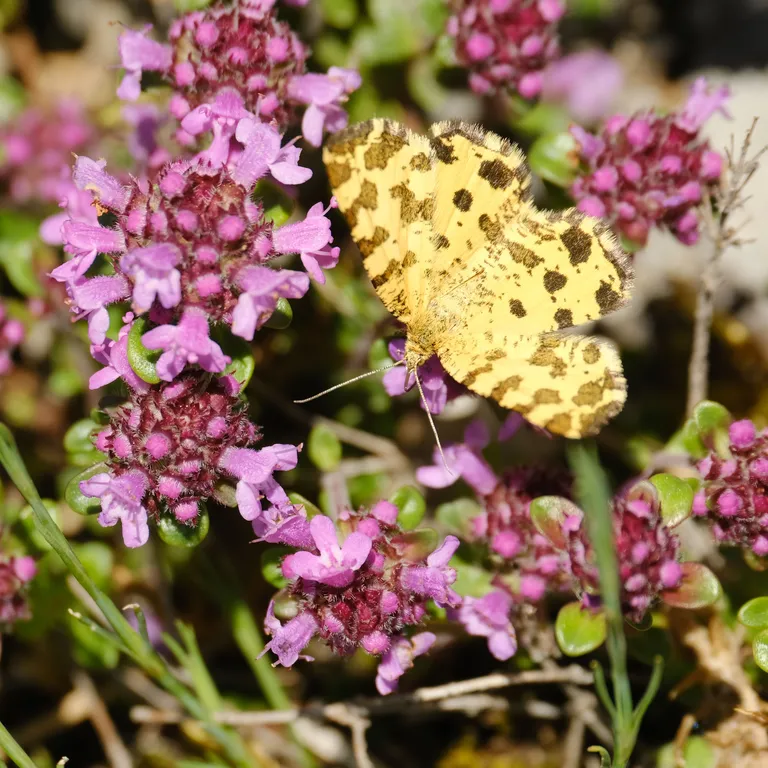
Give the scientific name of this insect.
Pseudopanthera macularia
